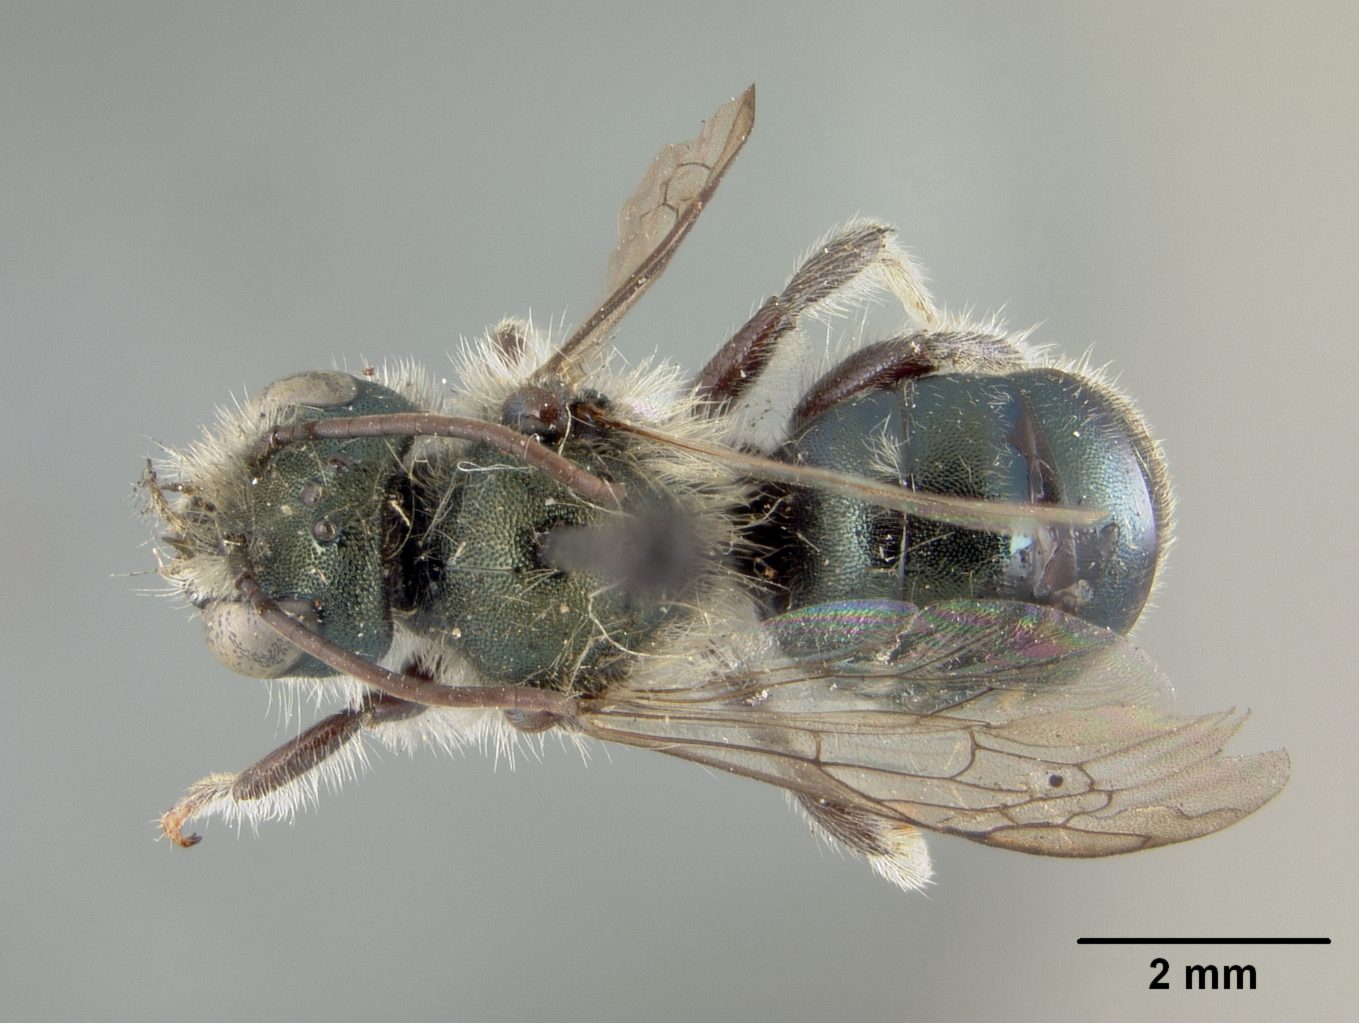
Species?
Osmia virga
